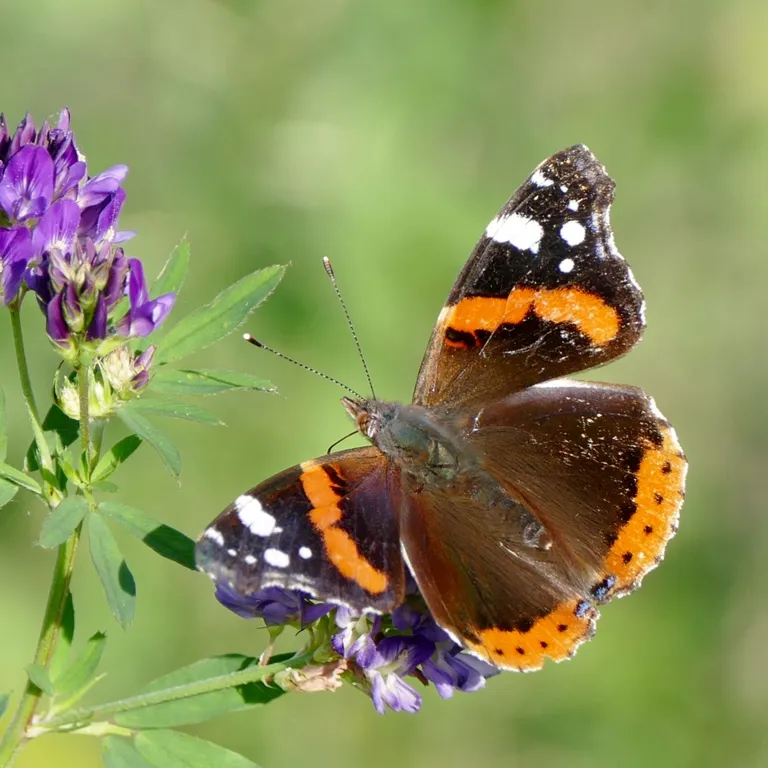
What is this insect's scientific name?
Vanessa atalanta
